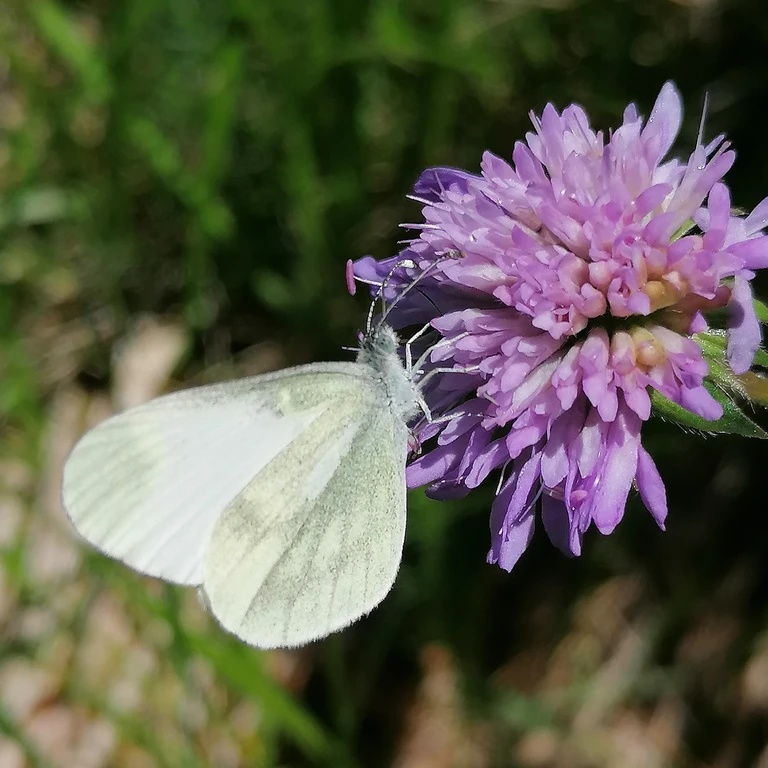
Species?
Leptidea sinapis/juvernica
